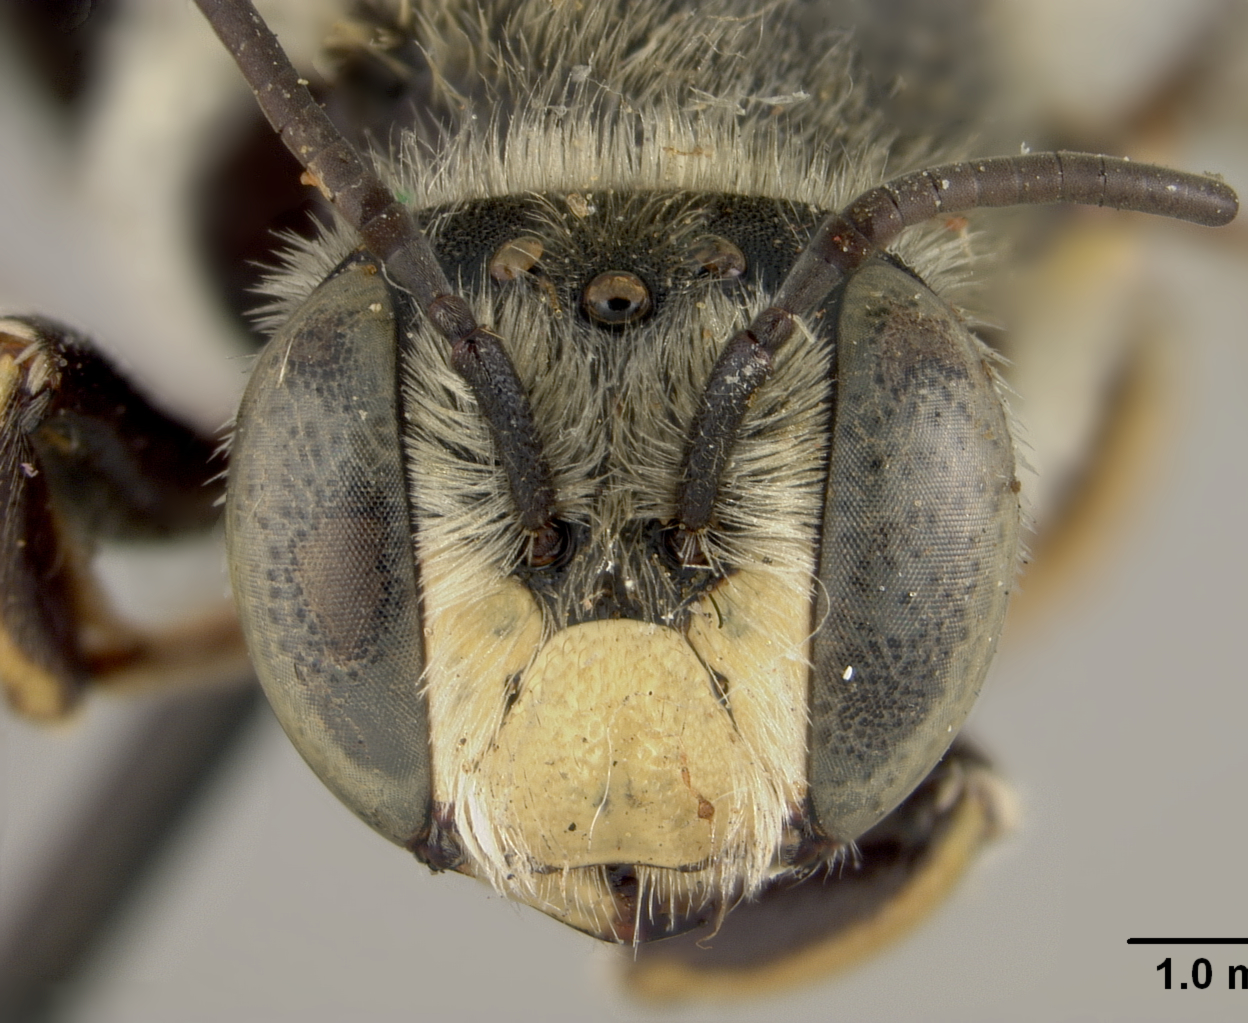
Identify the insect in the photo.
Anthidium depressum
